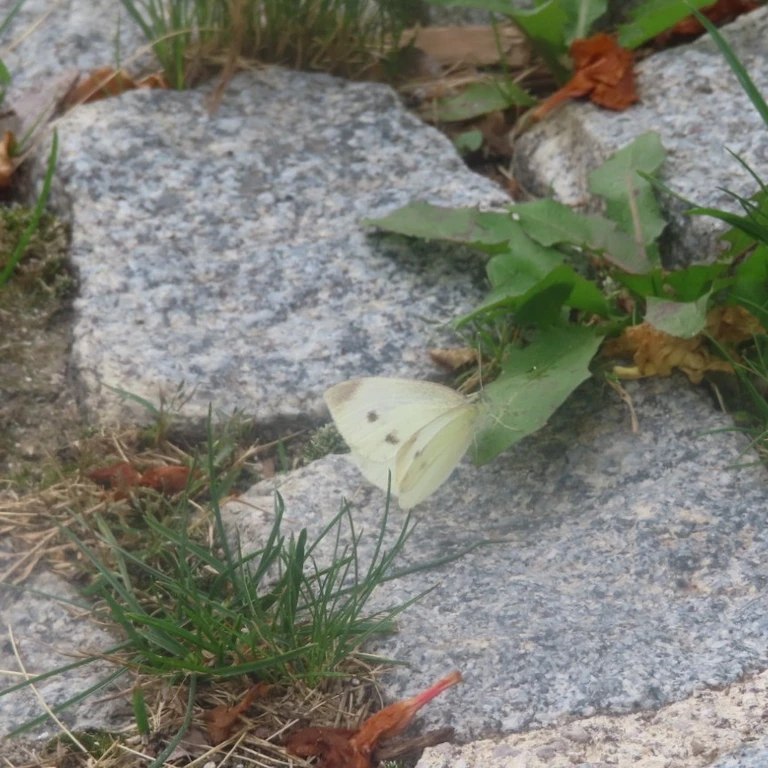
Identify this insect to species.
Pieris rapae
